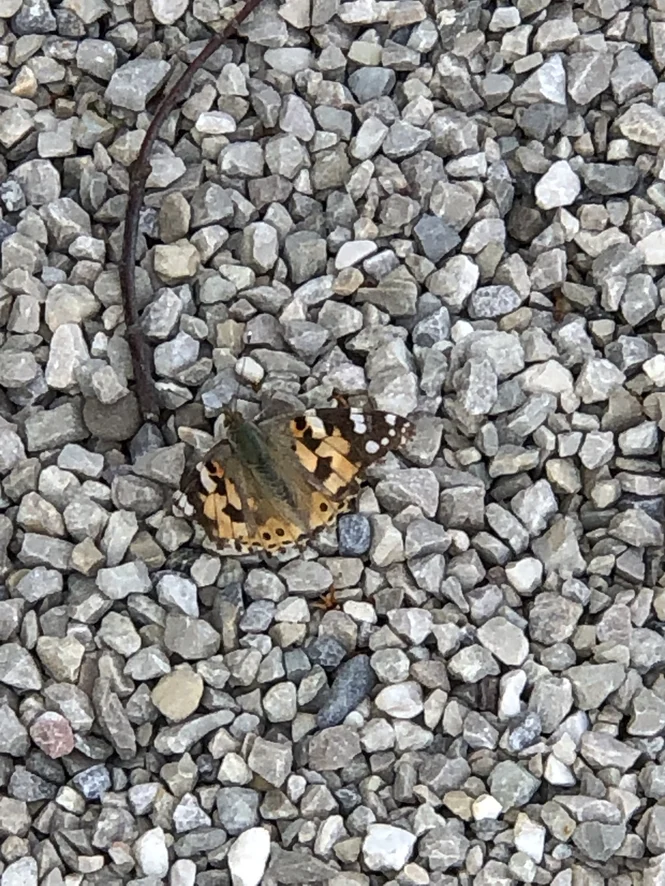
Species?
Vanessa cardui
